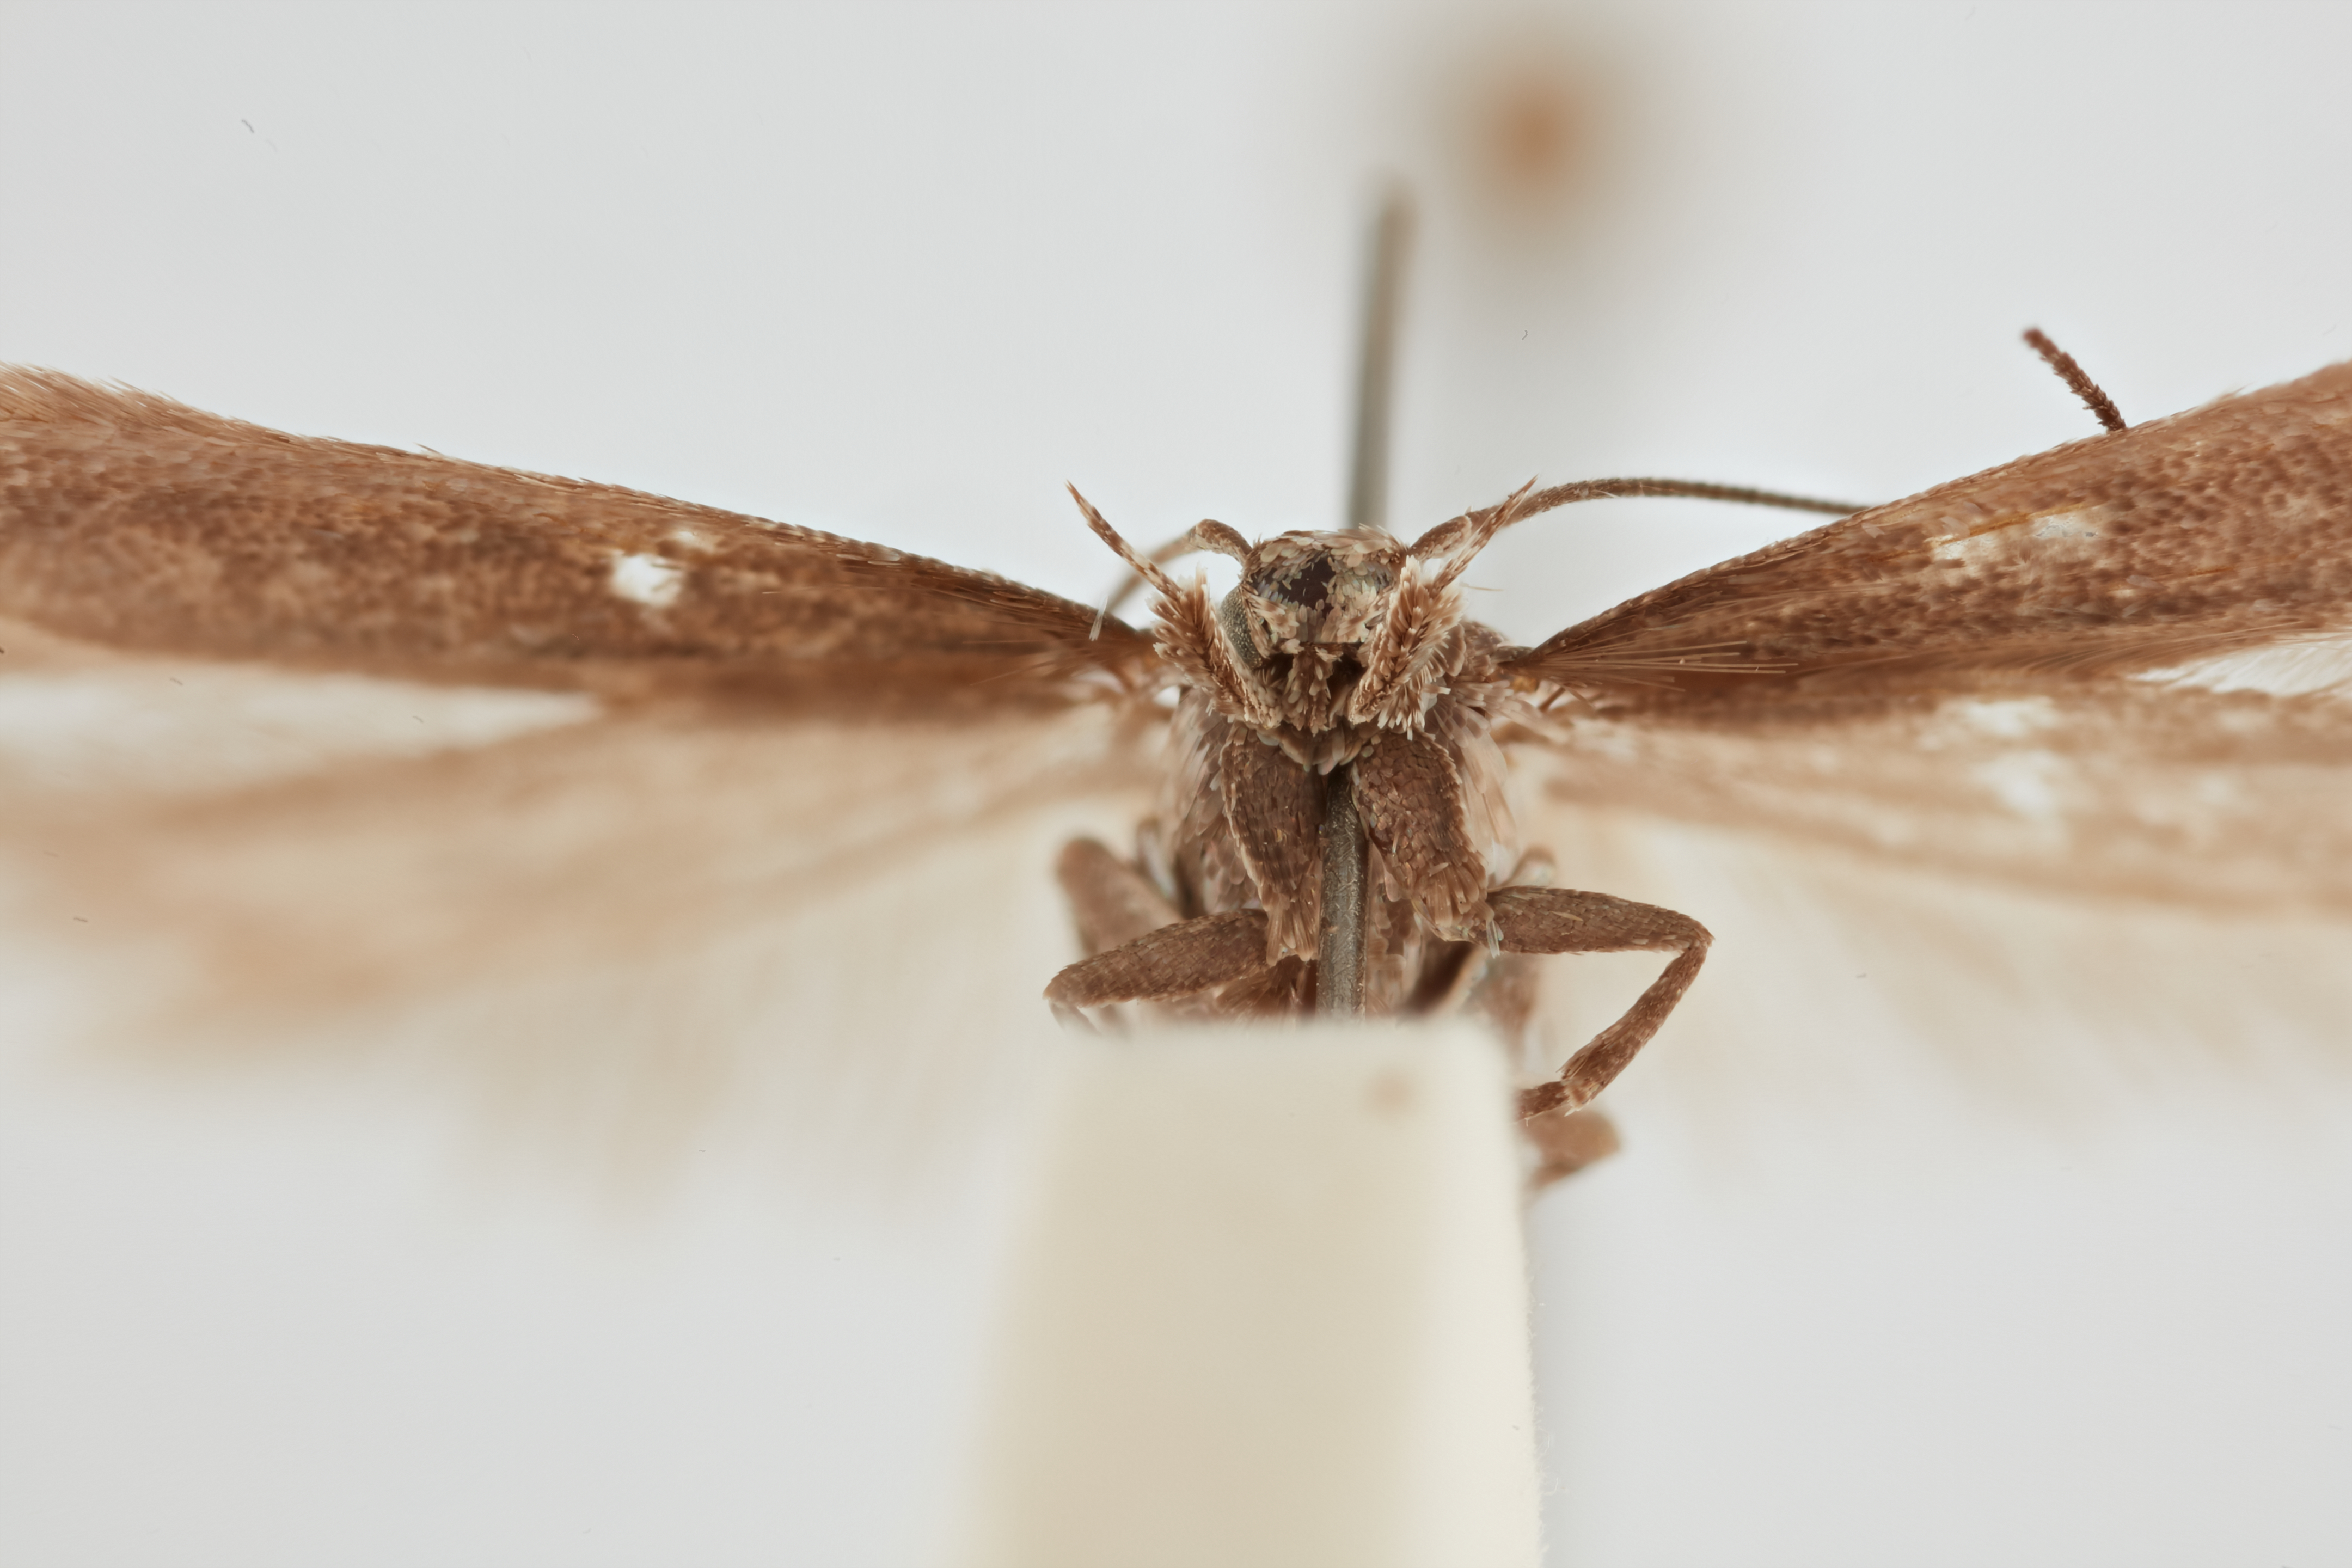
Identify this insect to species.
Scrobipalpula psilella
